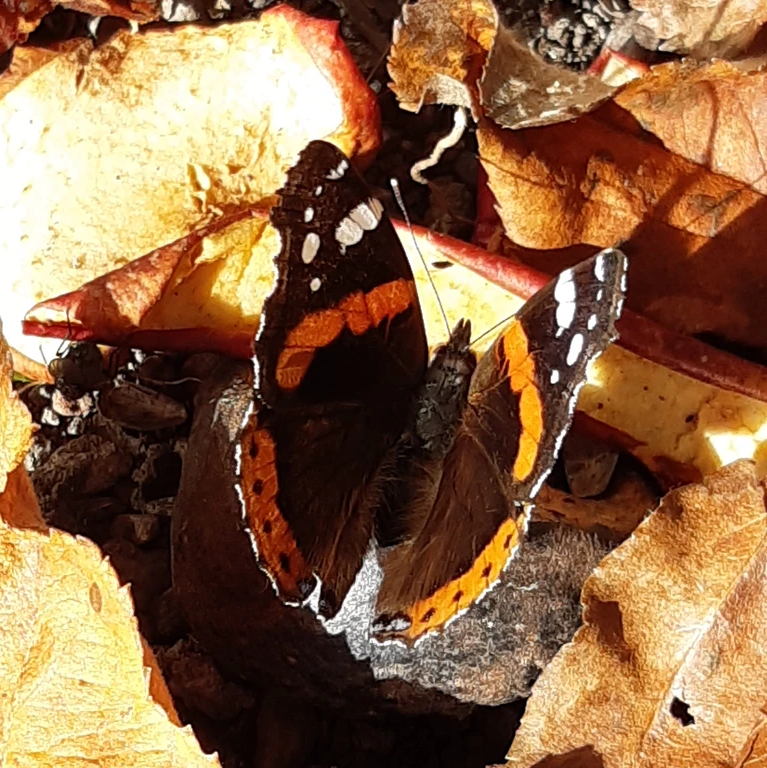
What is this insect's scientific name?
Vanessa atalanta
